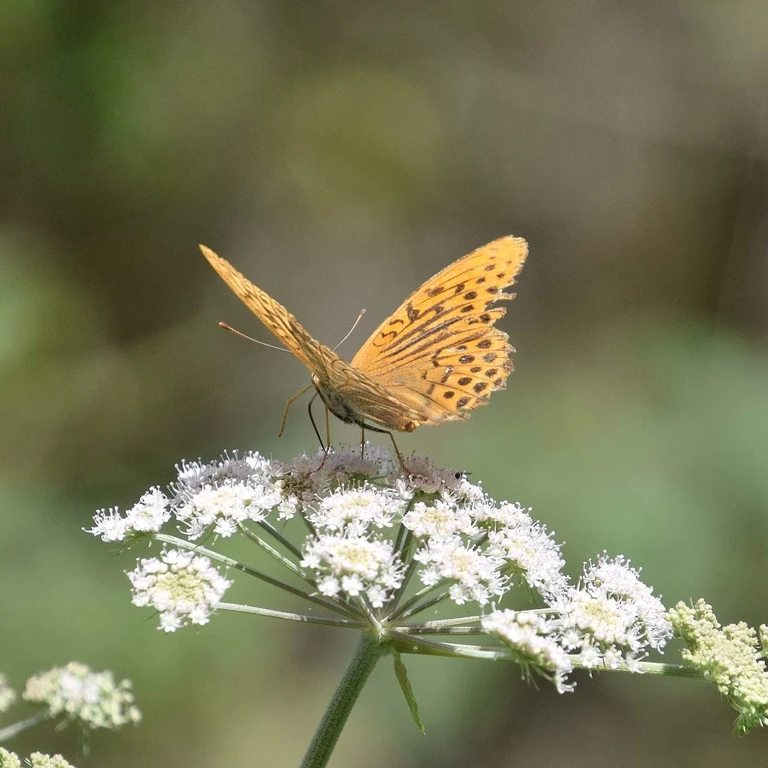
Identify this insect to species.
Argynnis paphia
